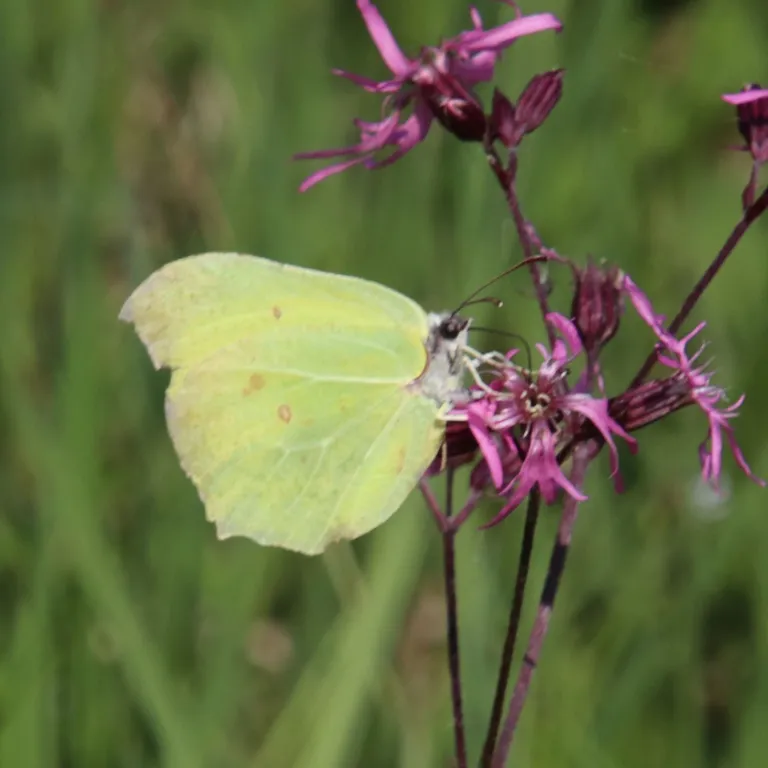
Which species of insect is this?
Gonepteryx rhamni
